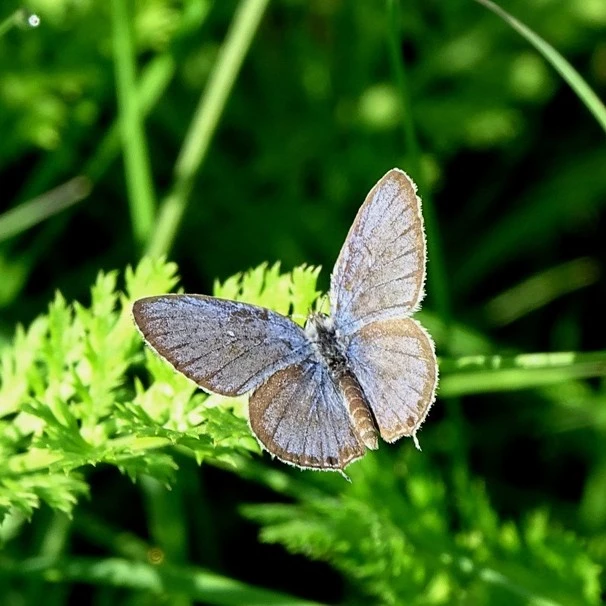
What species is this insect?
Cupido argiades (also Elkalyce argiades)
